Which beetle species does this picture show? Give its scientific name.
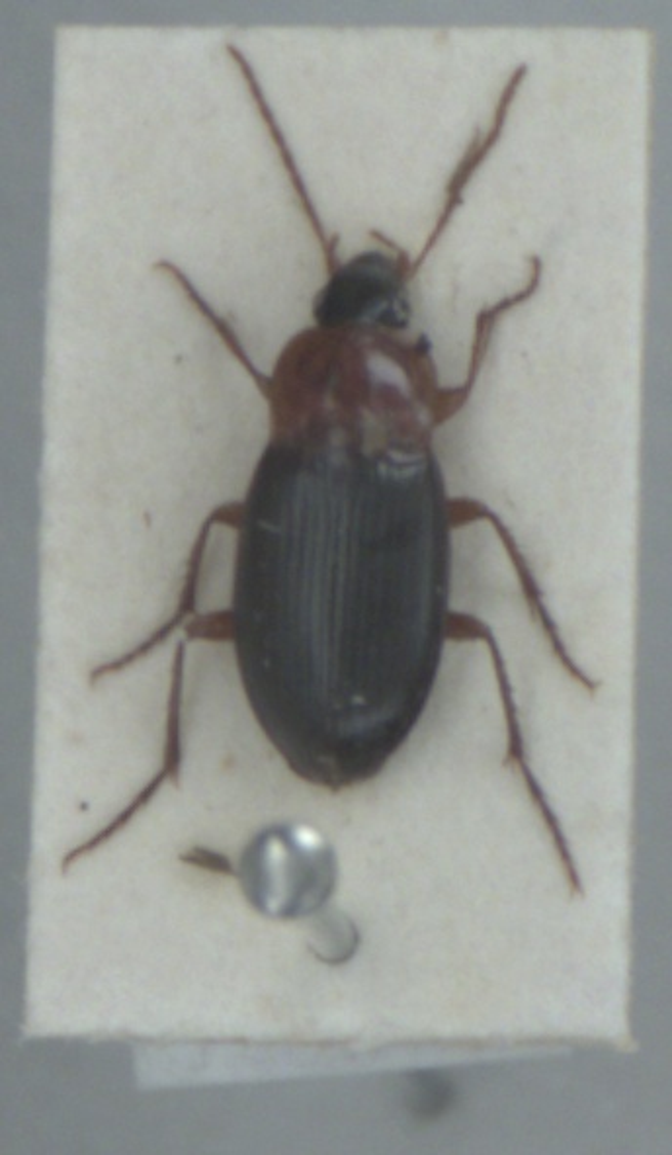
Calathus melanocephalus
